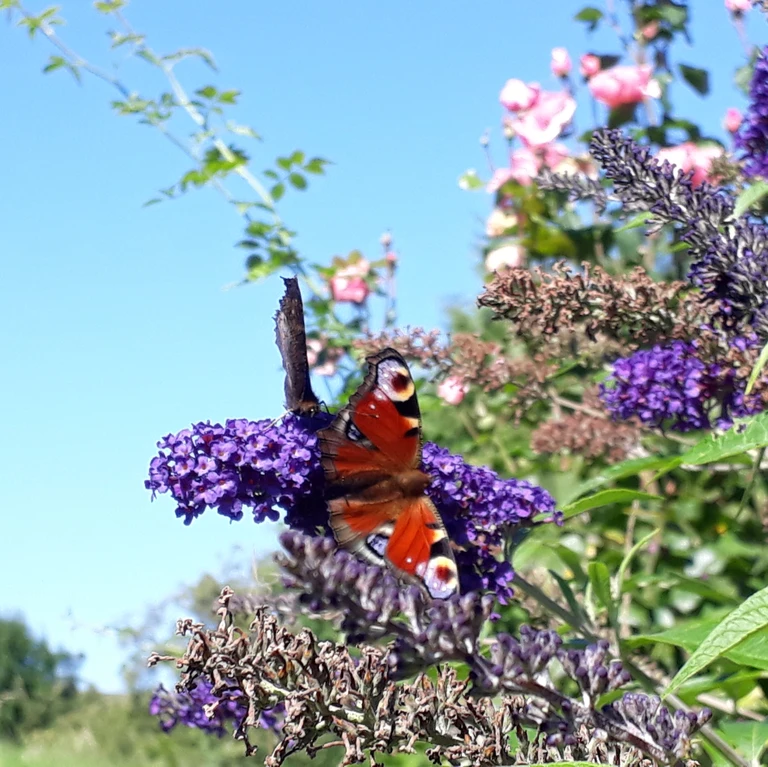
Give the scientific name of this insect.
Aglais io
